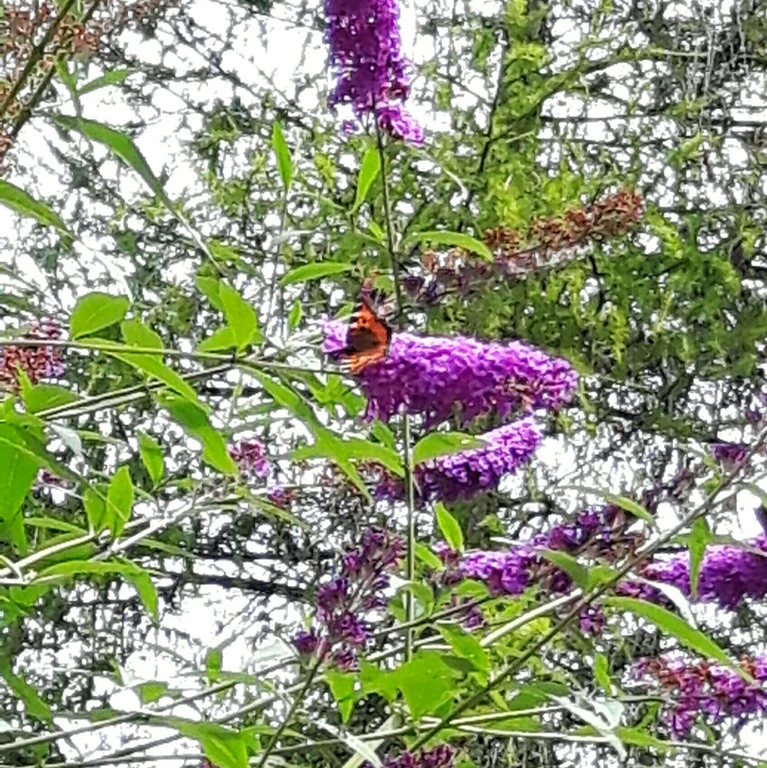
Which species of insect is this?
Aglais urticae
